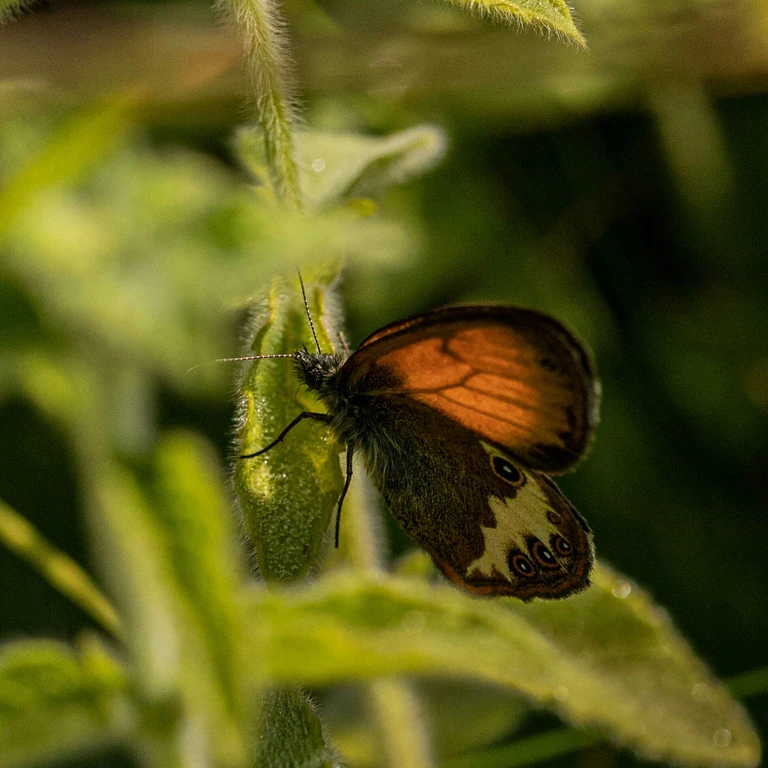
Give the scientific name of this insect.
Coenonympha arcania
